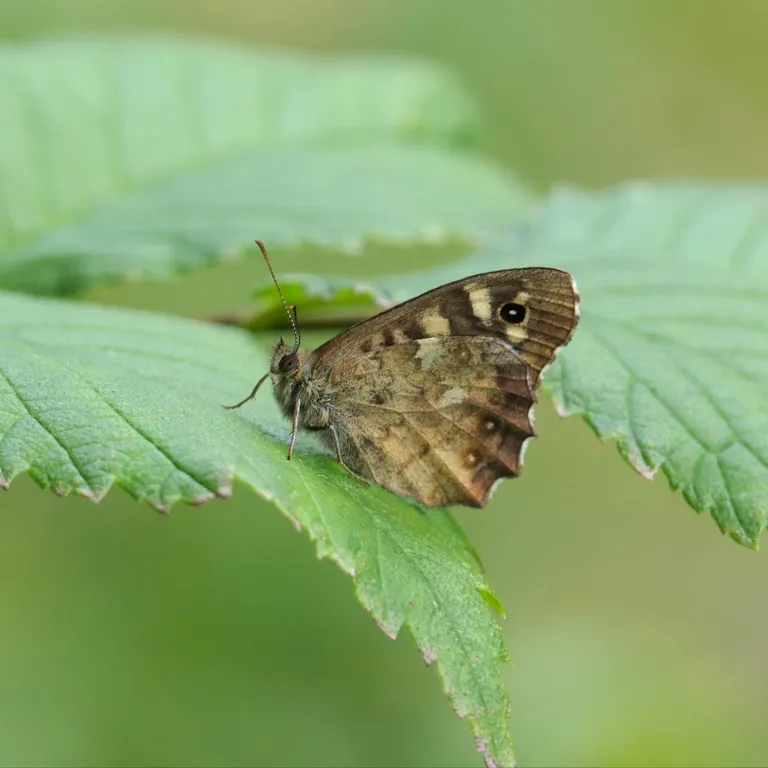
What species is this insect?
Pararge aegeria
